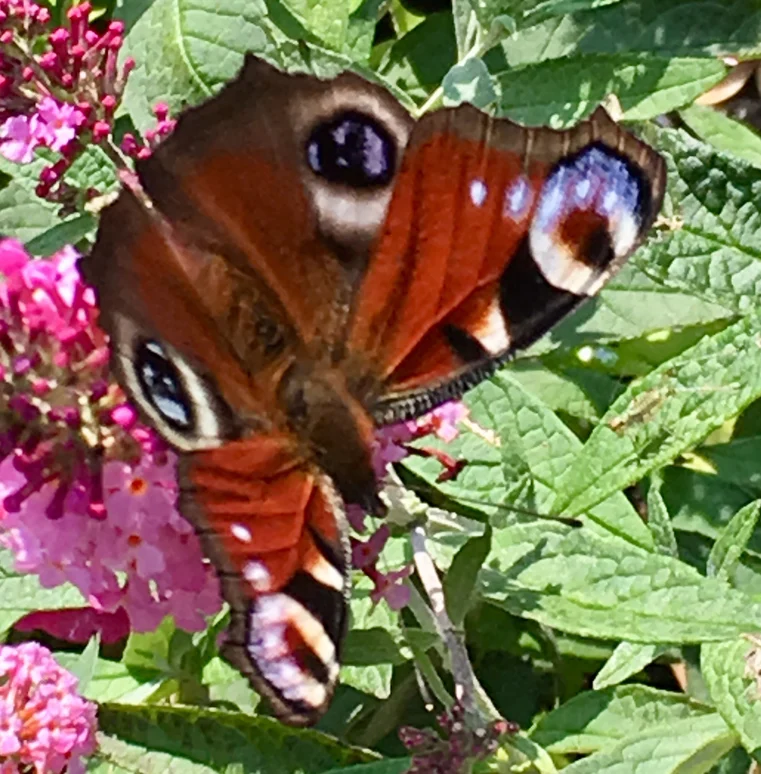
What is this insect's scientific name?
Aglais io
